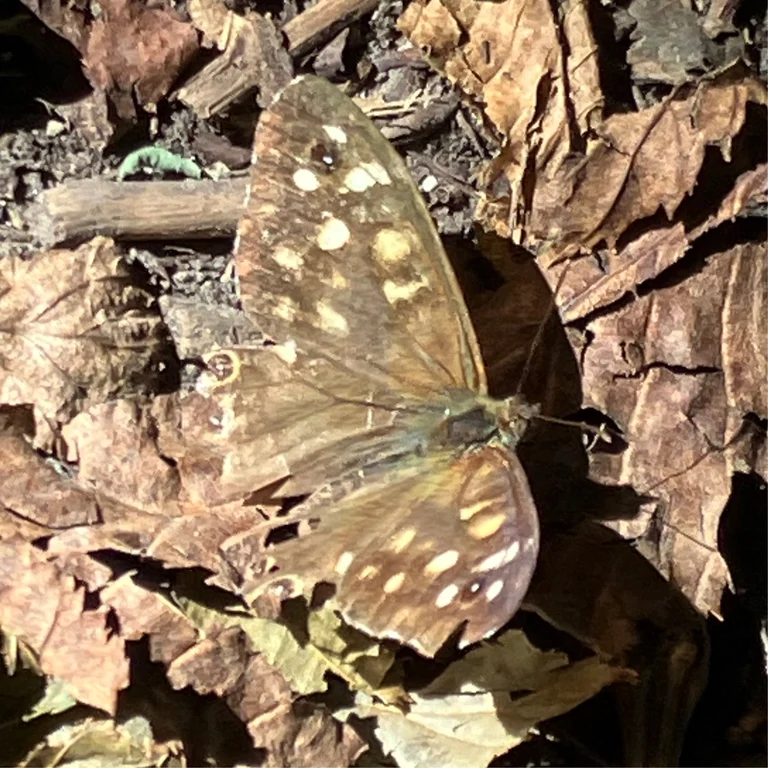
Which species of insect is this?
Pararge aegeria
